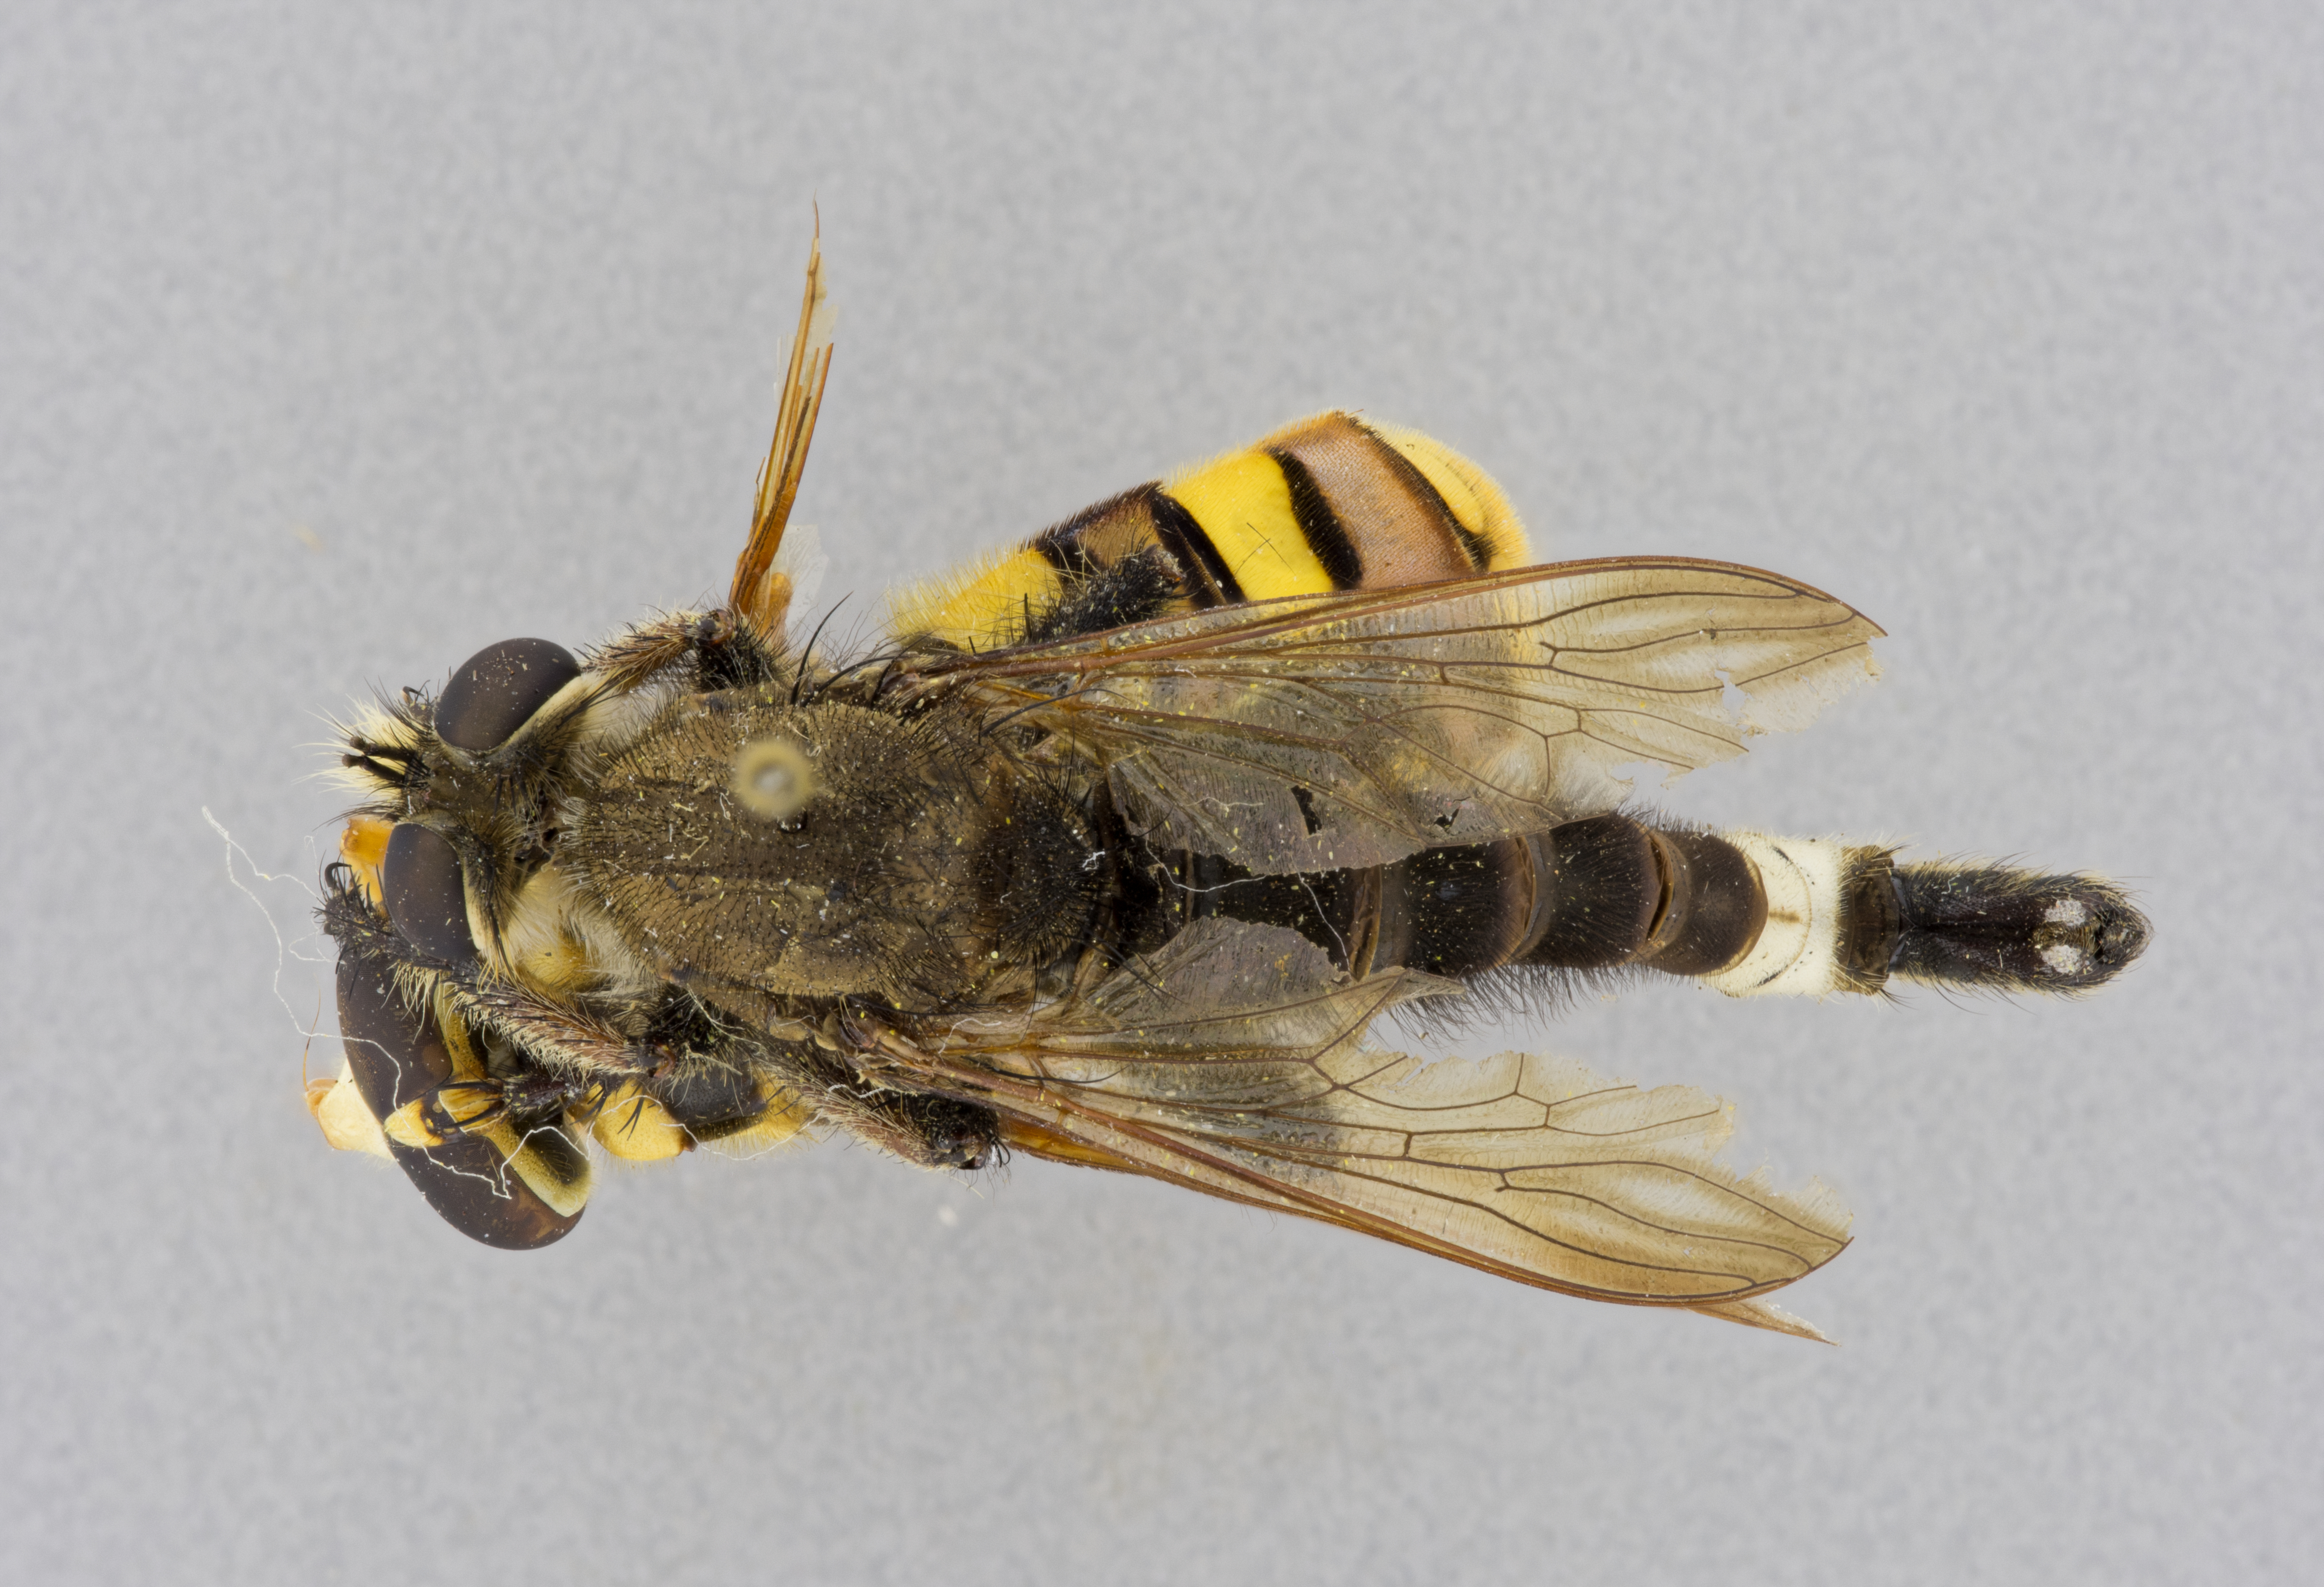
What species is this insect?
Efferia pogonias
